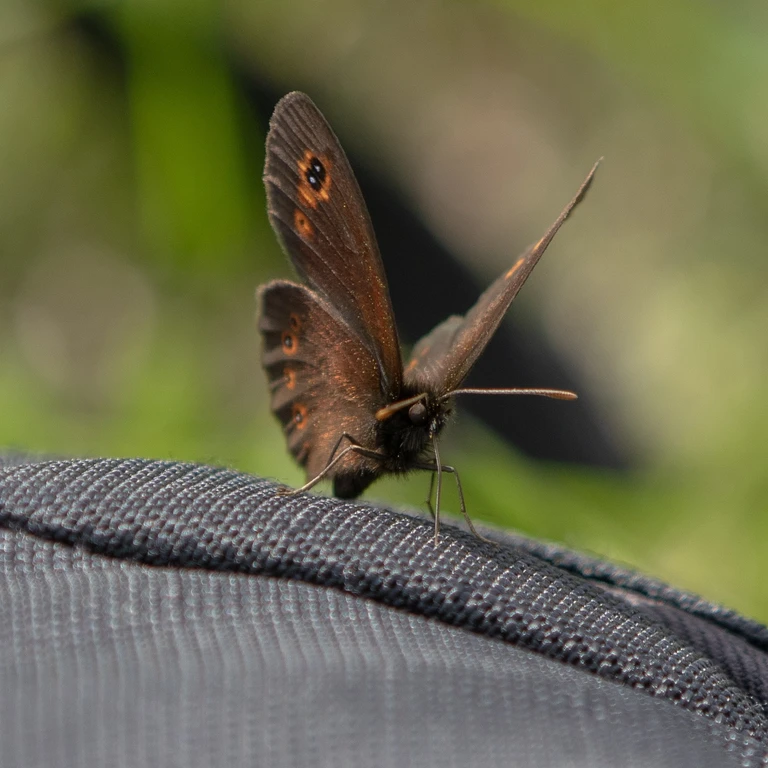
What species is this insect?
Erebia medusa
